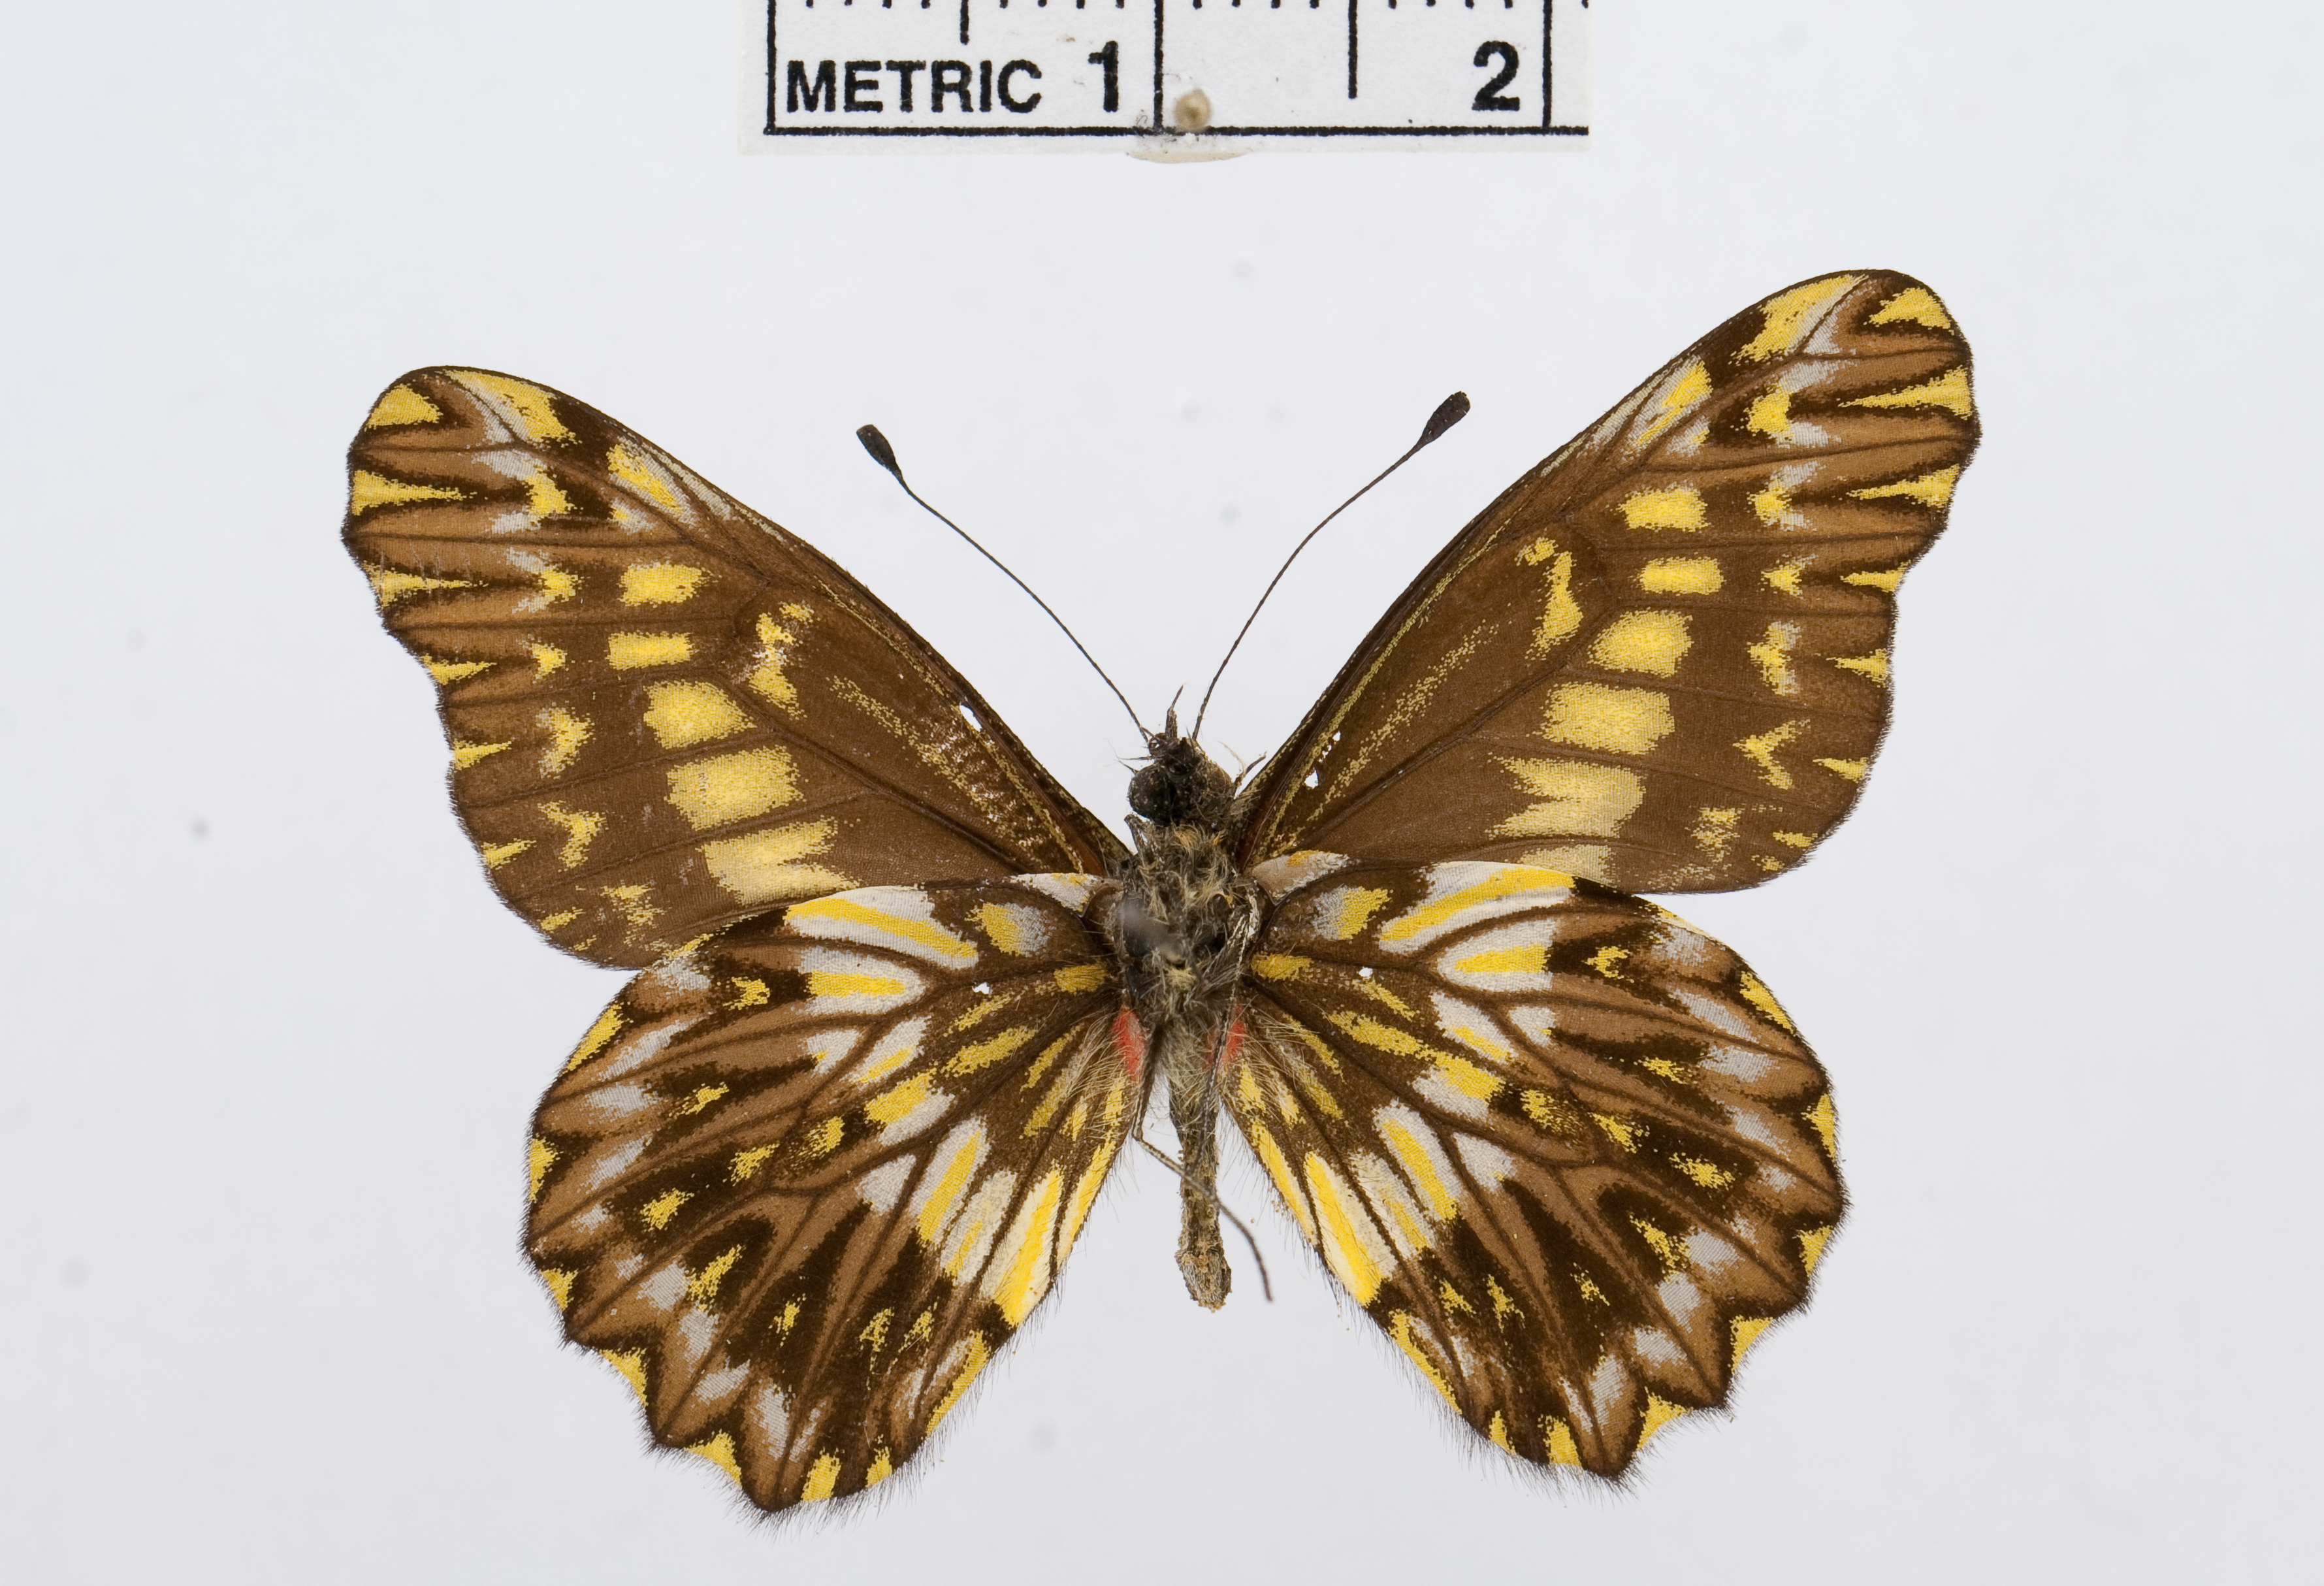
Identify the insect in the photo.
Catasticta huancabambensis
